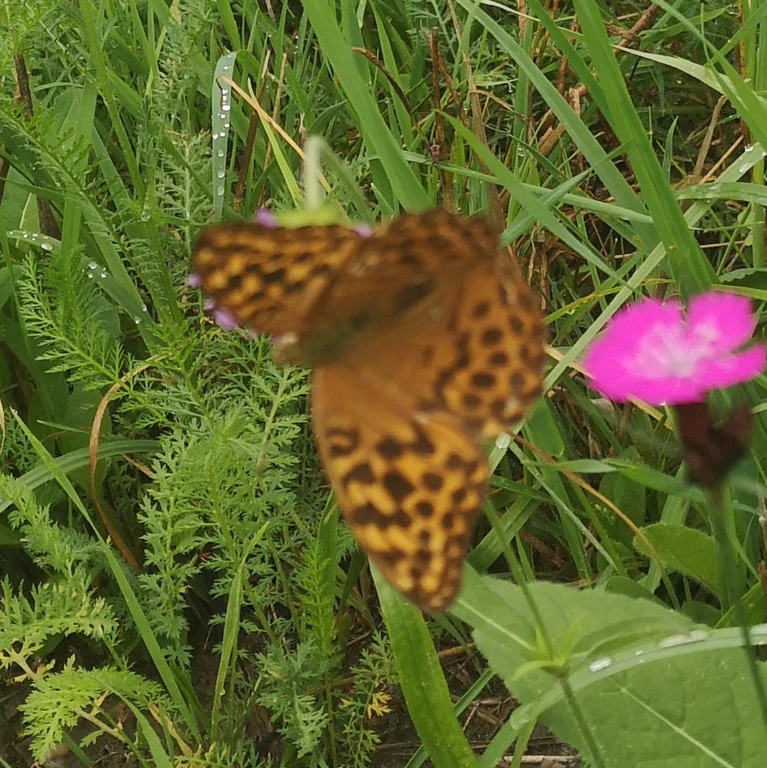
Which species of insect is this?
Argynnis paphia
